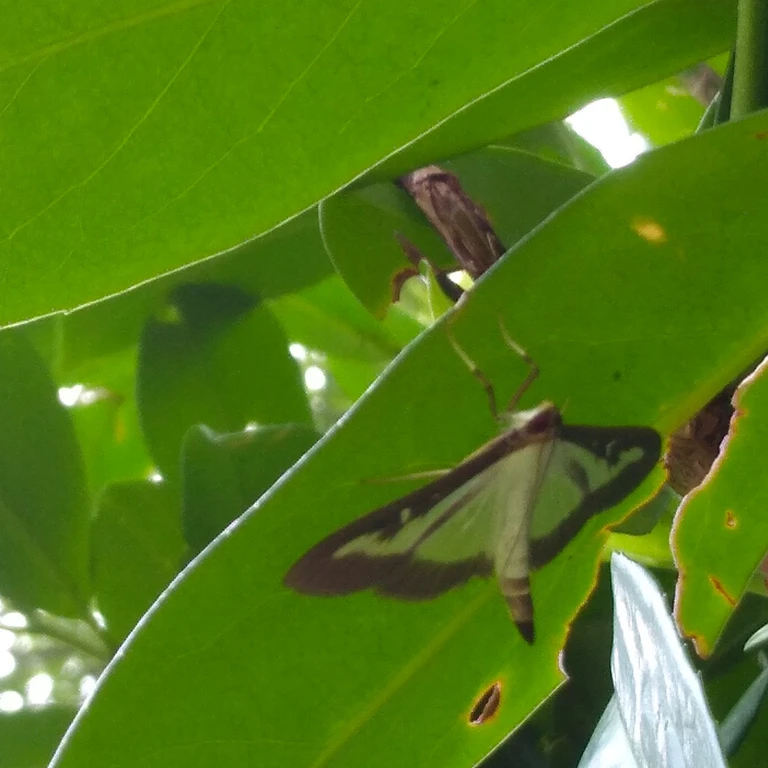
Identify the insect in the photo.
Cydalima perspectalis
